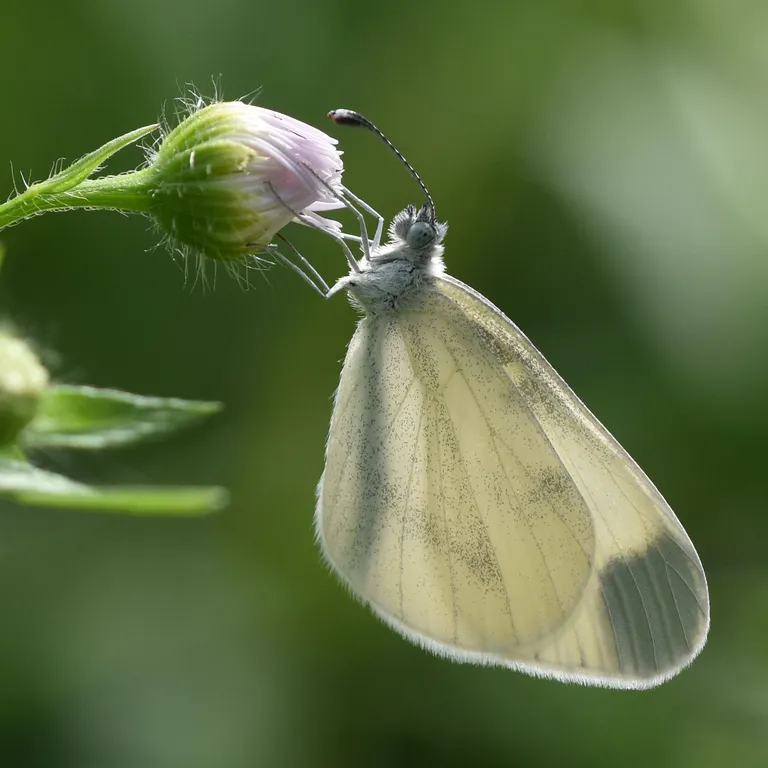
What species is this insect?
Leptidea sinapis/juvernica
